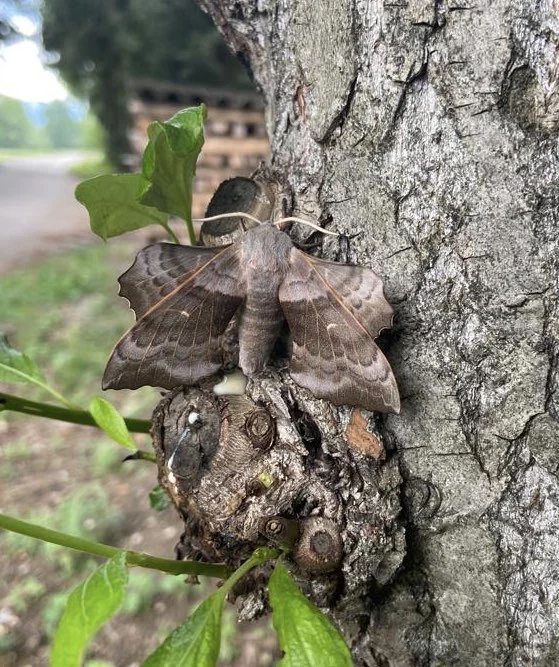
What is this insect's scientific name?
Laothoe populi
